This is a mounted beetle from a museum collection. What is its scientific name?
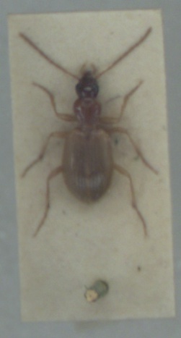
Oxypselaphus obscurus
